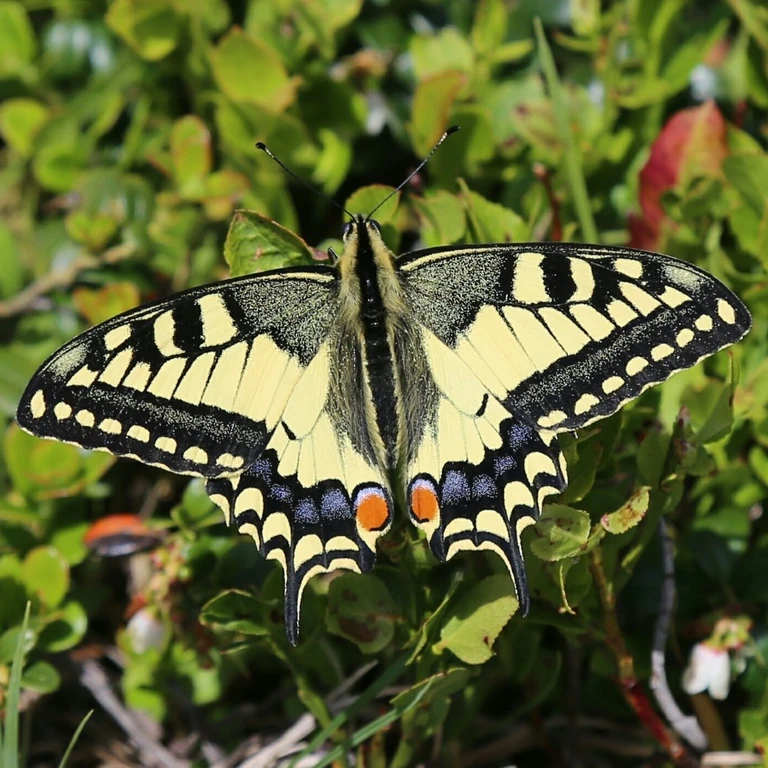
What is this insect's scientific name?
Papilio machaon
